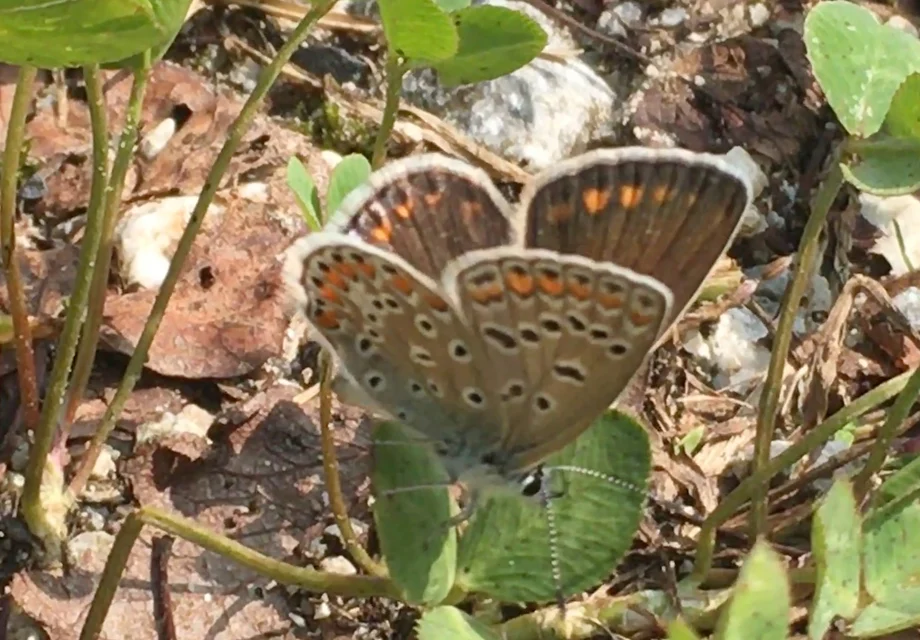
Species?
Polyommatus icarus
